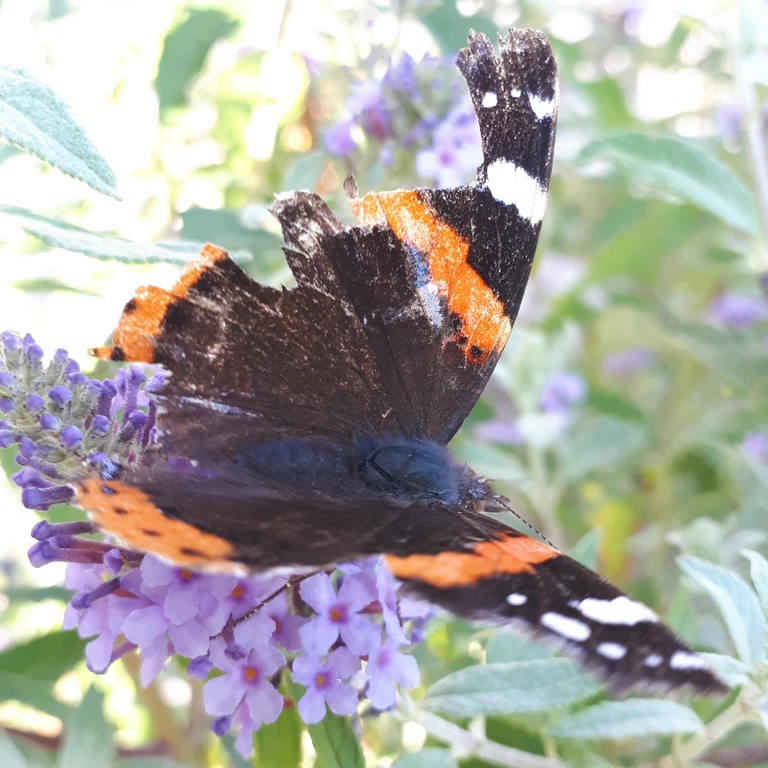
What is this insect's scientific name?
Vanessa atalanta
